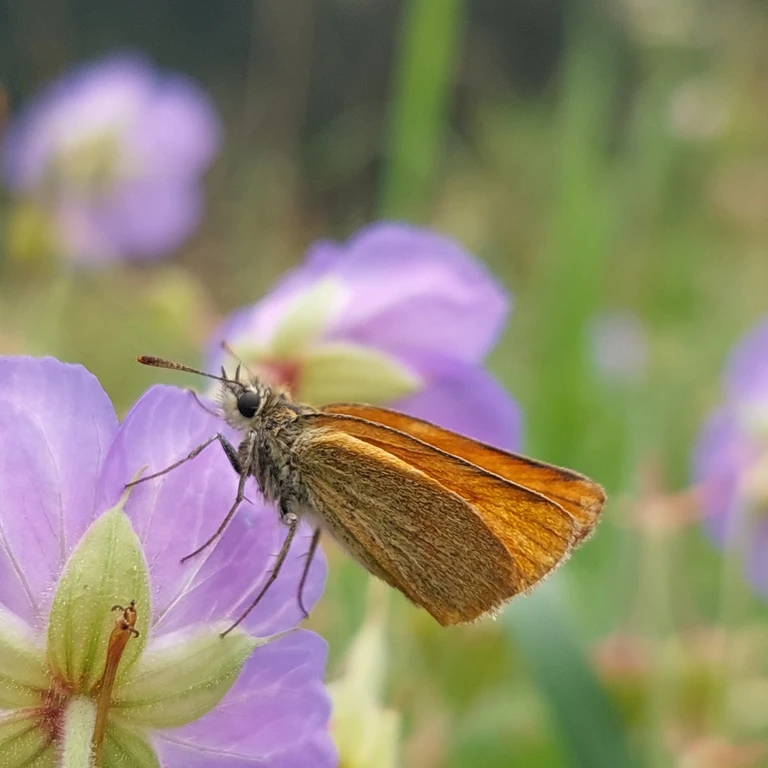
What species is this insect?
Thymelicus sylvestris
